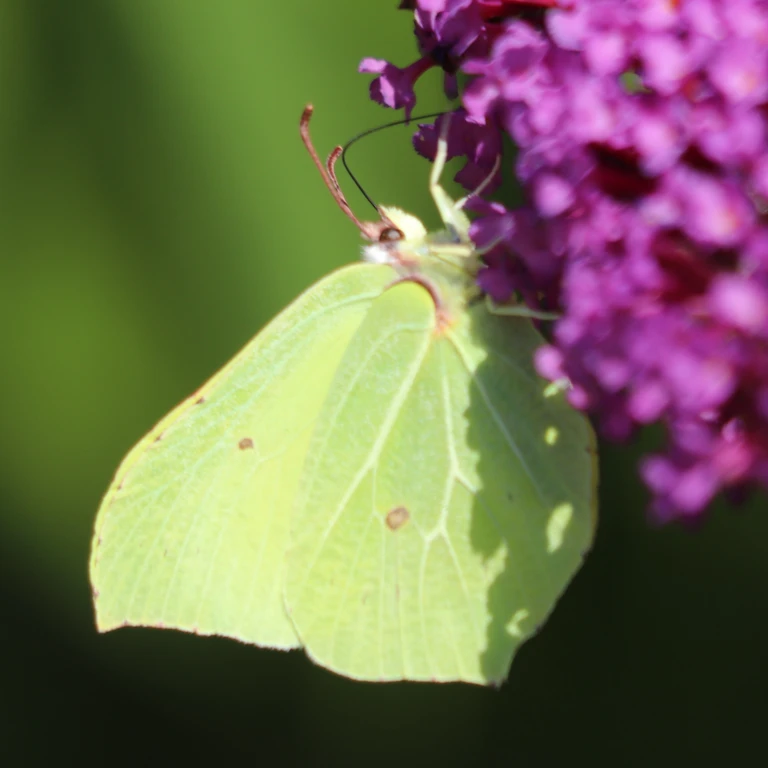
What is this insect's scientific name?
Gonepteryx rhamni
